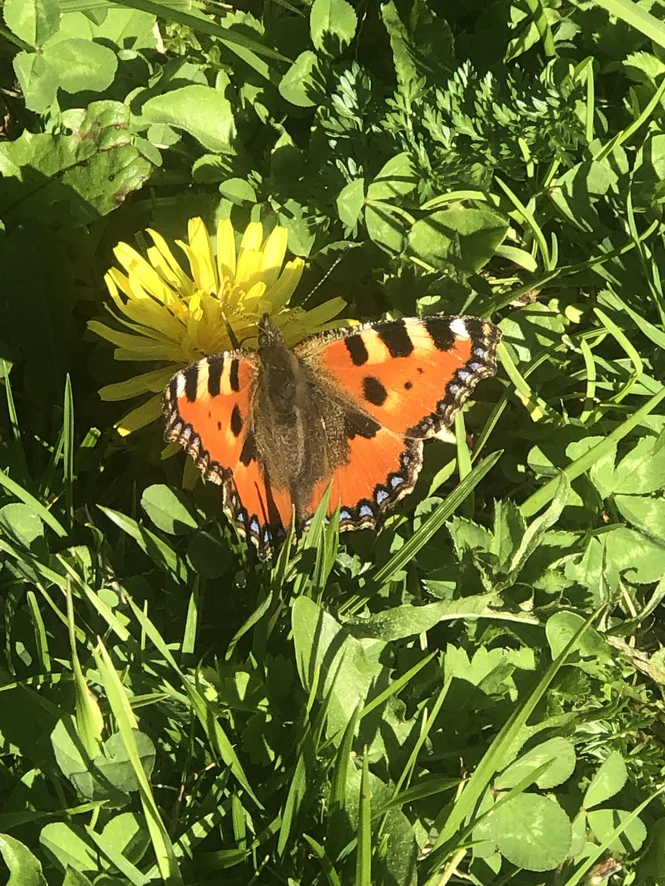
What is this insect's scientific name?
Aglais urticae
